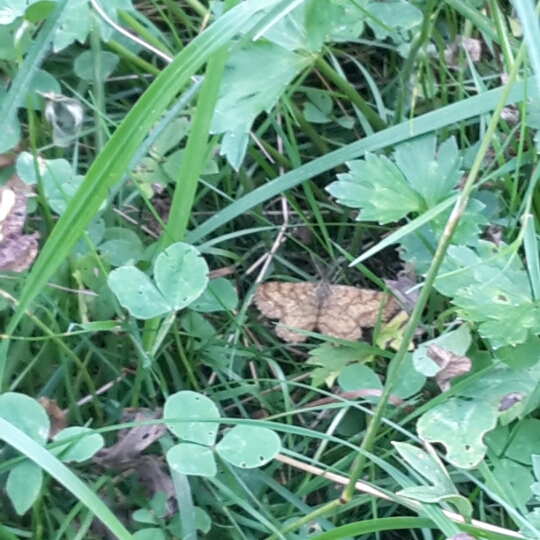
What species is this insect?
Ematurga atomaria
